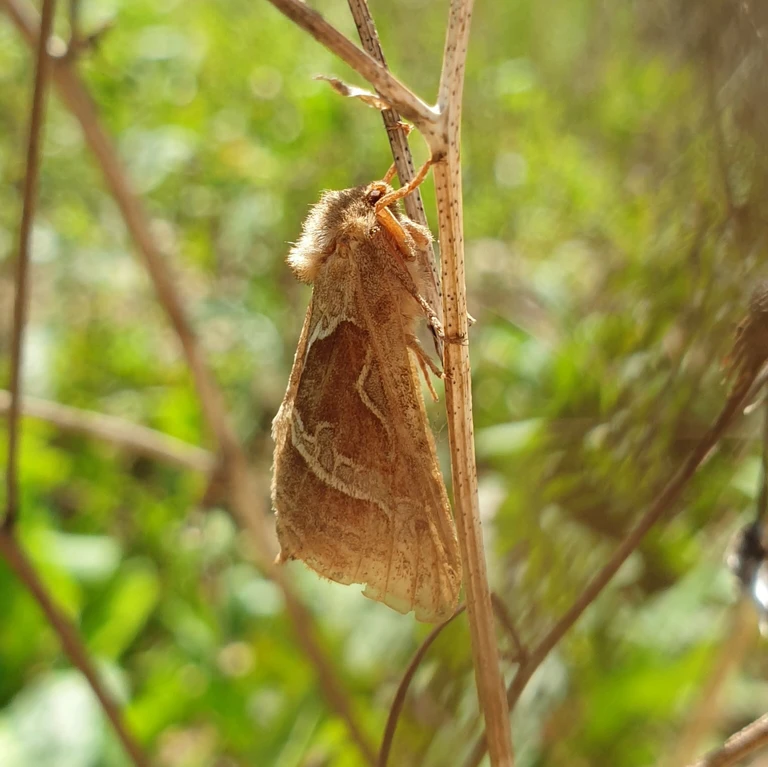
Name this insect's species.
Triodia sylvina
